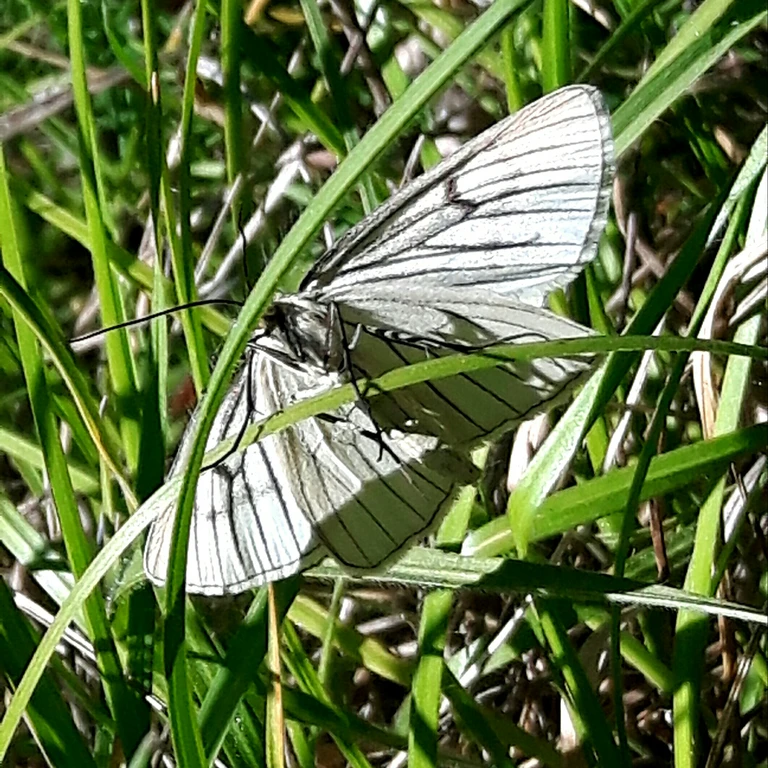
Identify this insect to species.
Siona lineata
